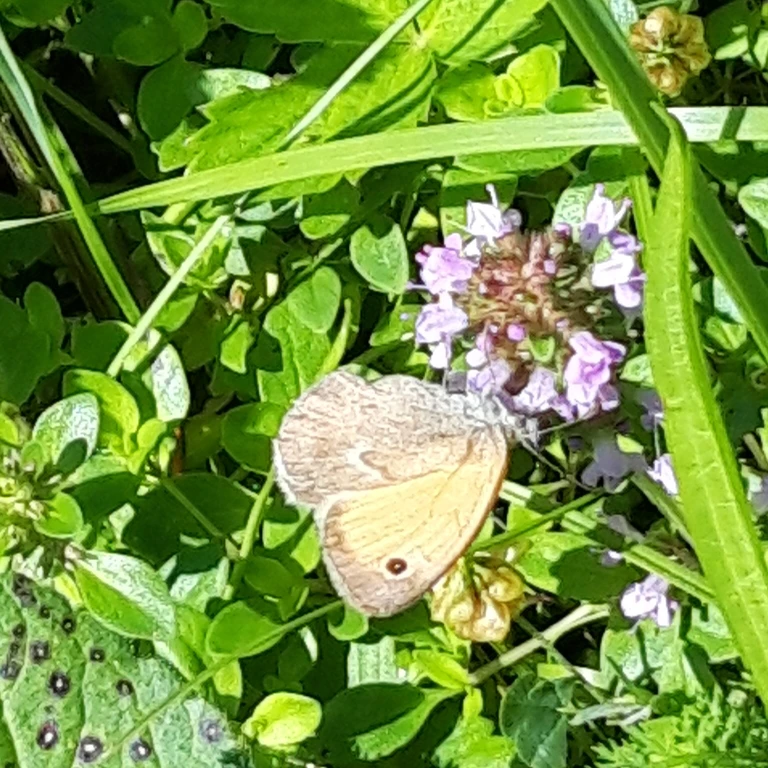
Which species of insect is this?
Coenonympha pamphilus
